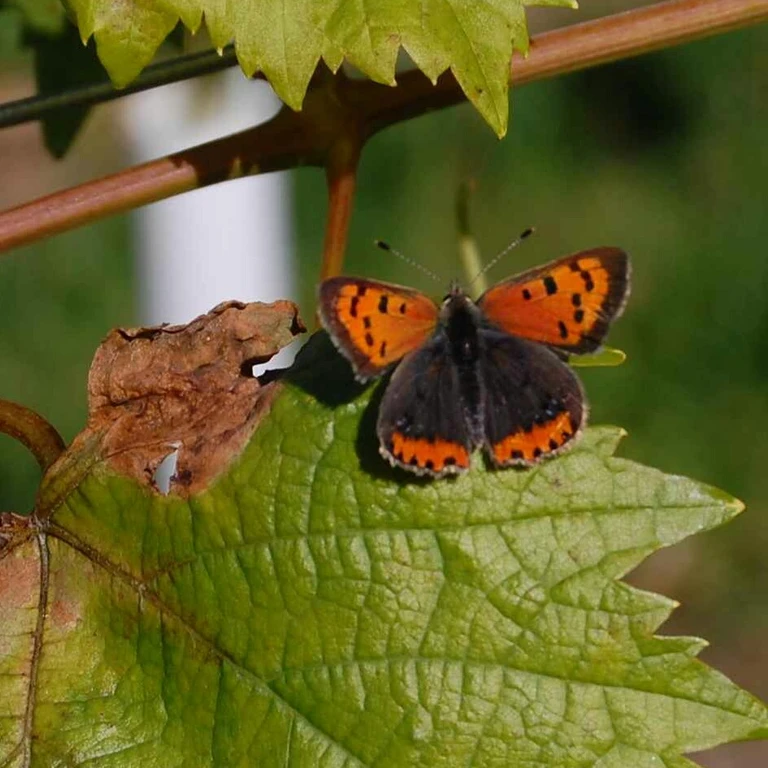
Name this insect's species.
Lycaena phlaeas
